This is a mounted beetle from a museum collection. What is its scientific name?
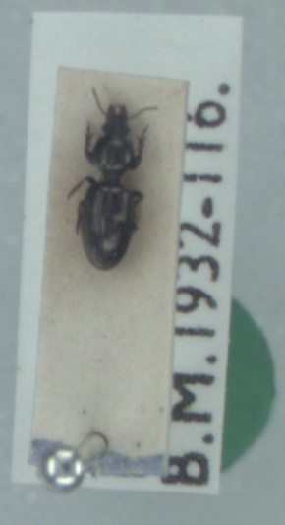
Dyschirius thoracicus
